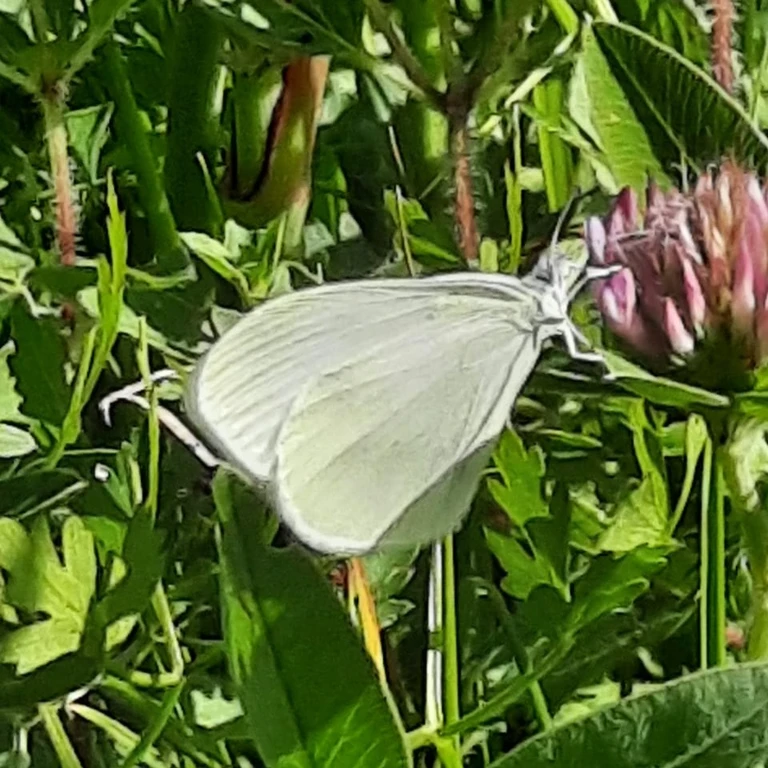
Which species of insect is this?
Leptidea sinapis/juvernica
